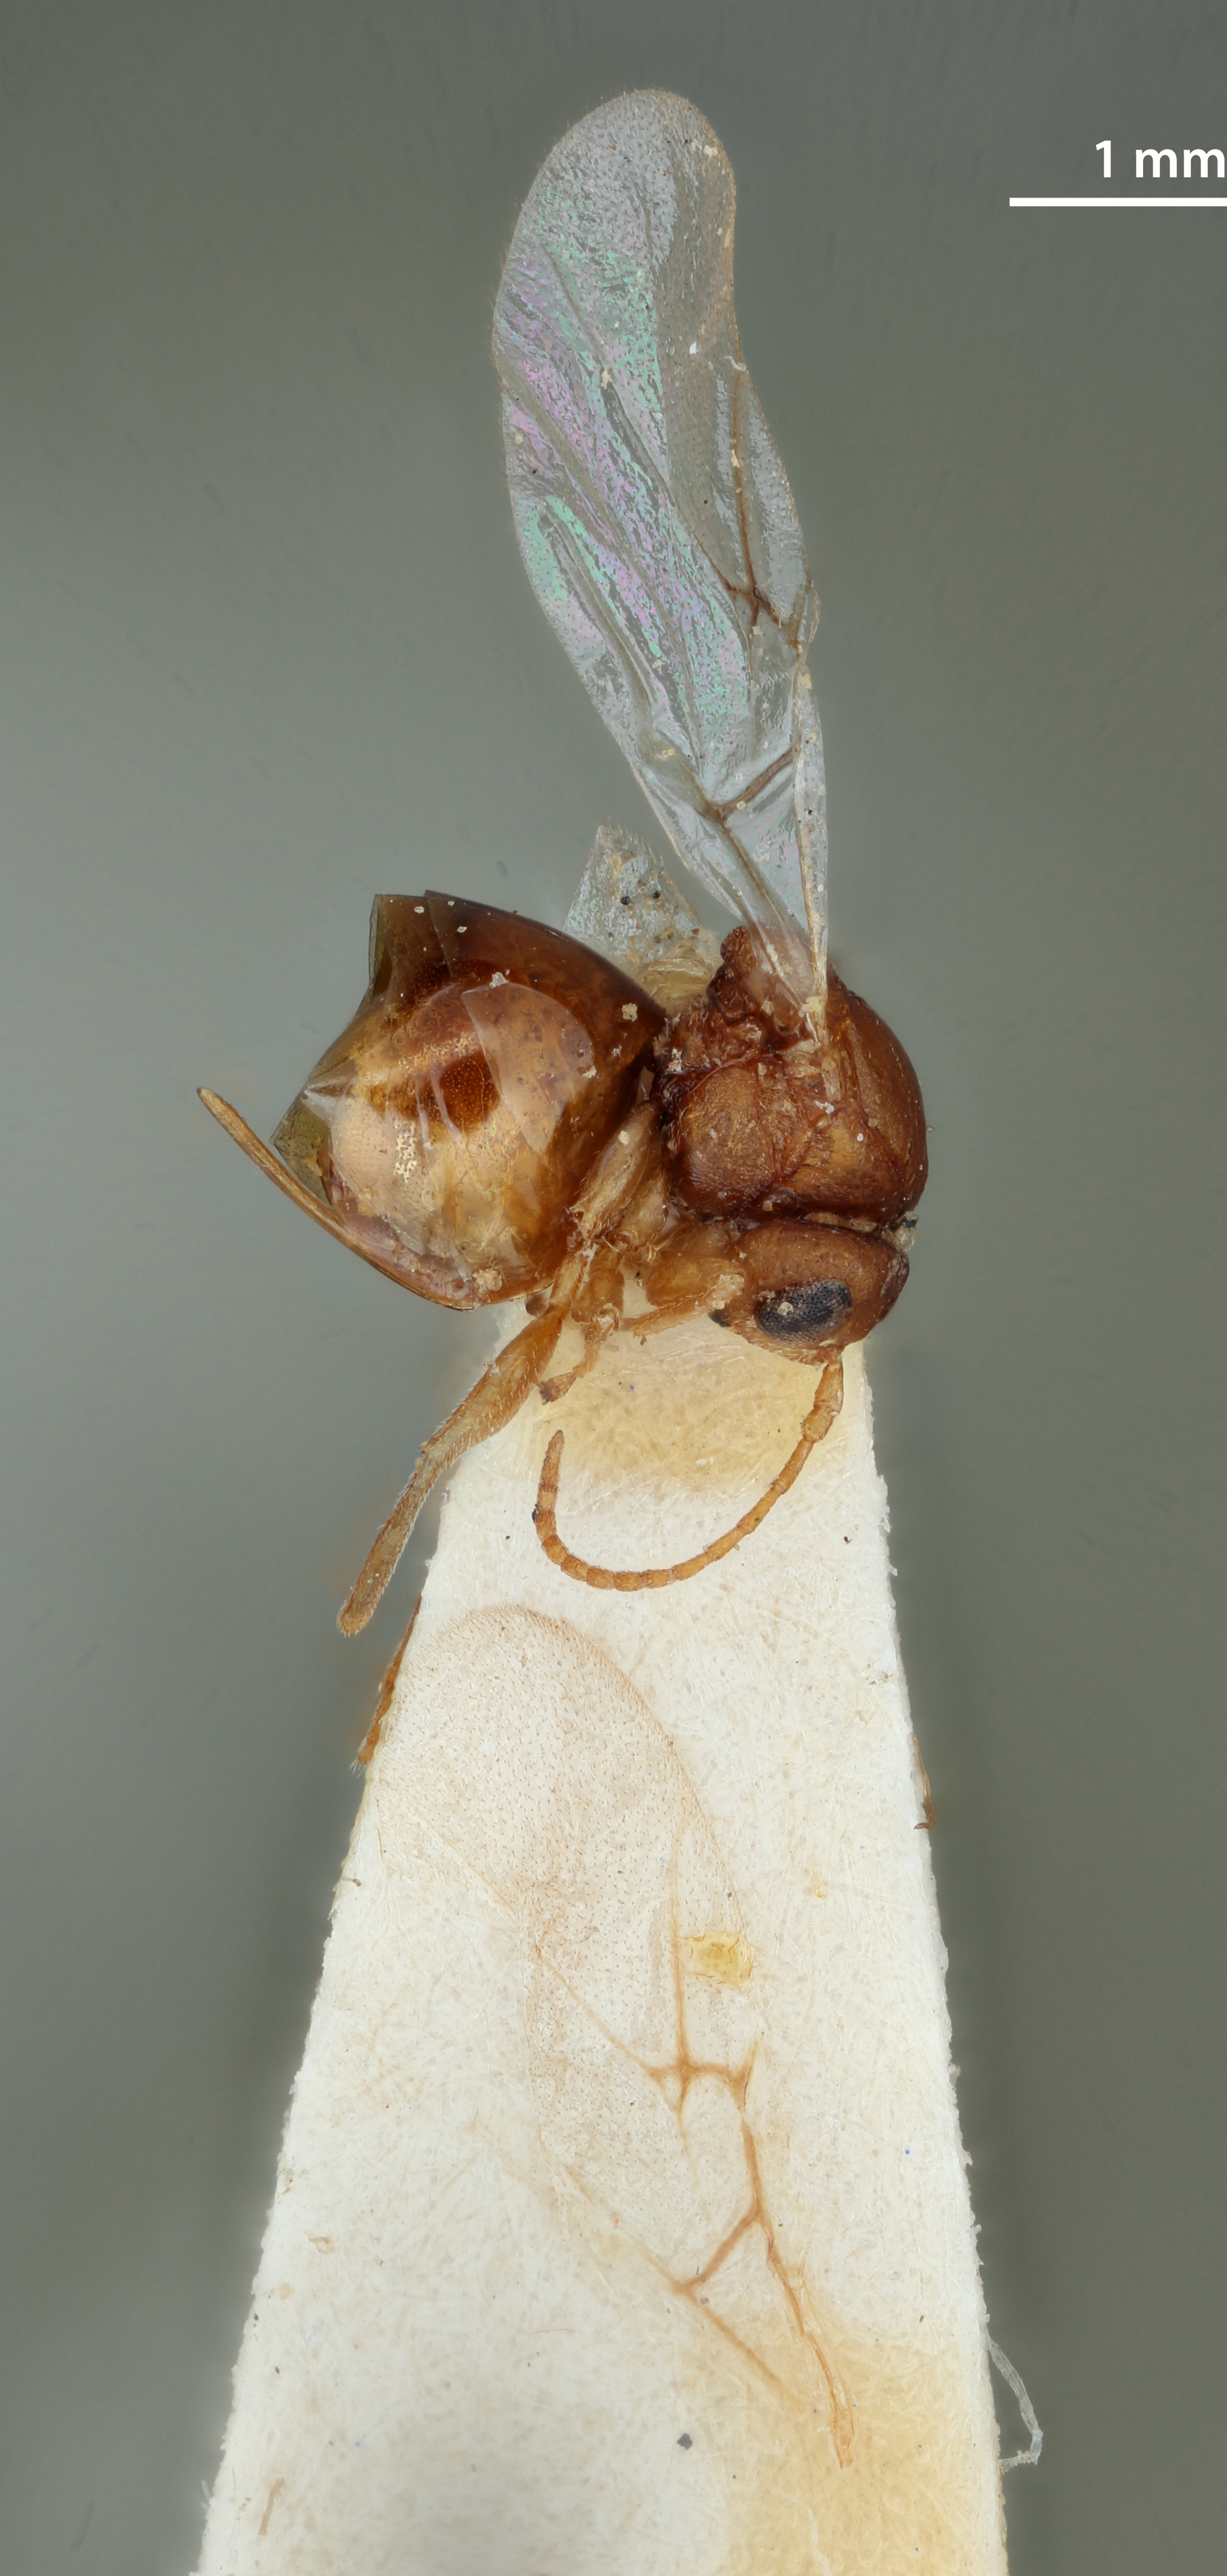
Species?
Cynips quercus
